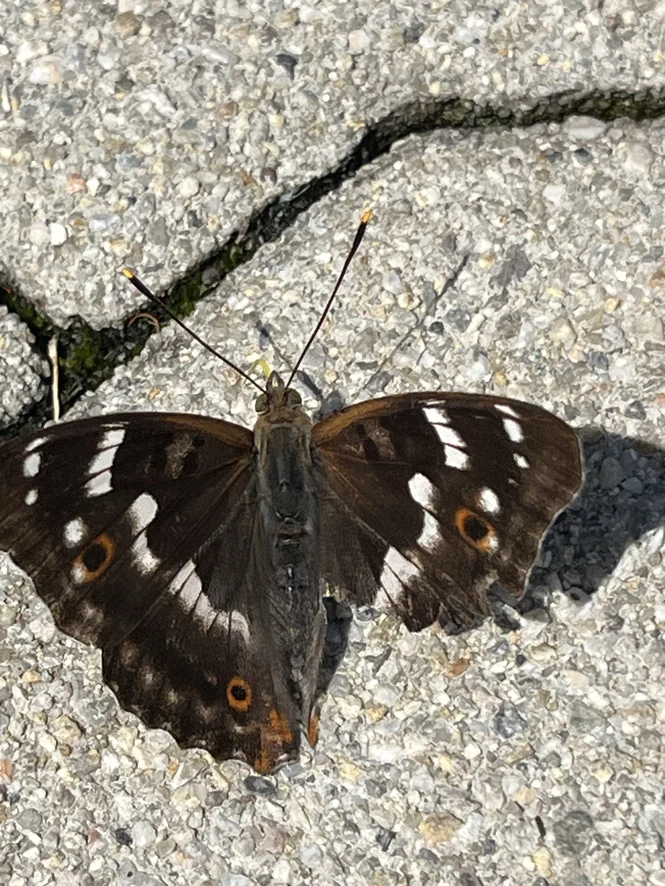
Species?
Apatura ilia
